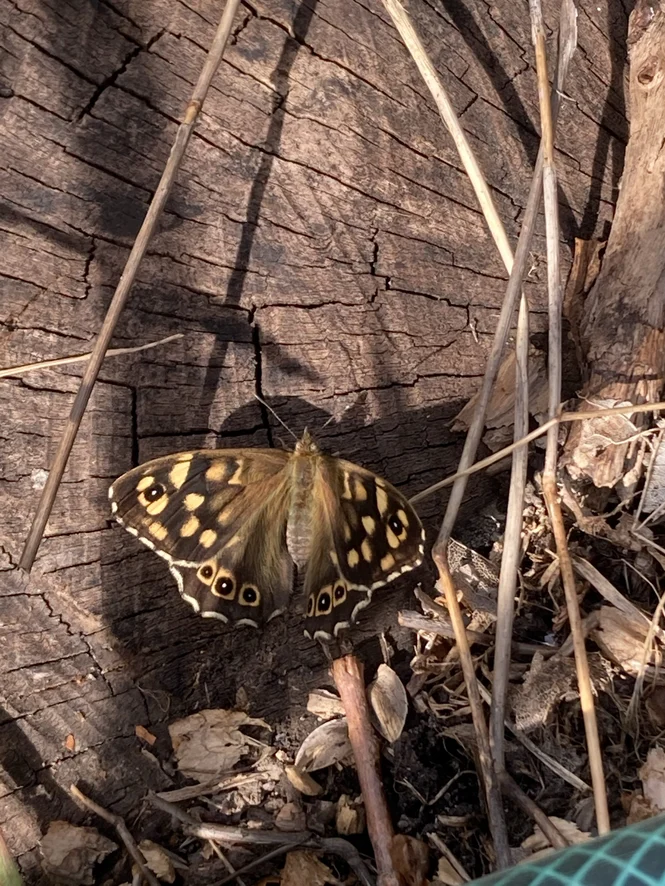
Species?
Pararge aegeria
